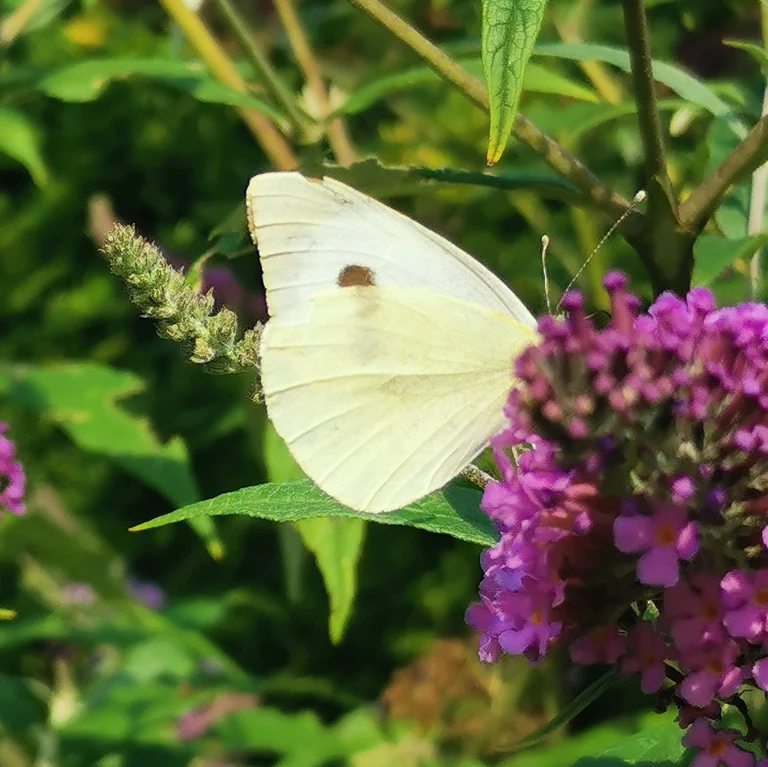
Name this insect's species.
Pieris brassicae
